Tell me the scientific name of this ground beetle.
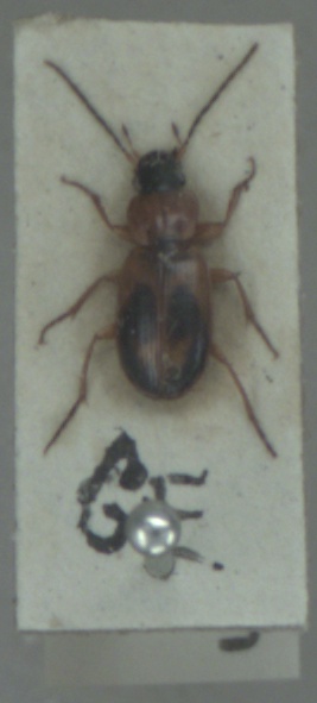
Badister bullatus
